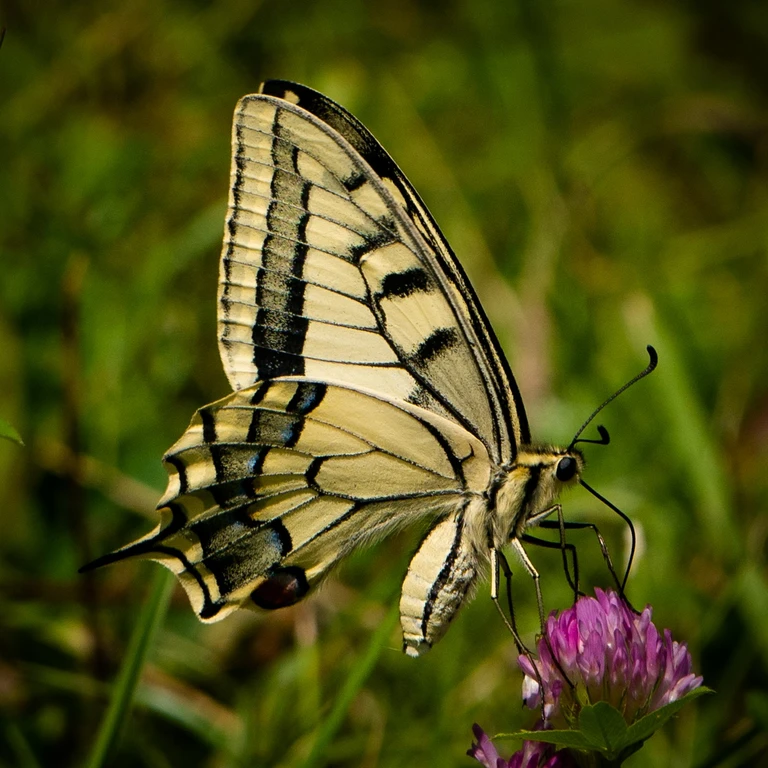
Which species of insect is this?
Papilio machaon
